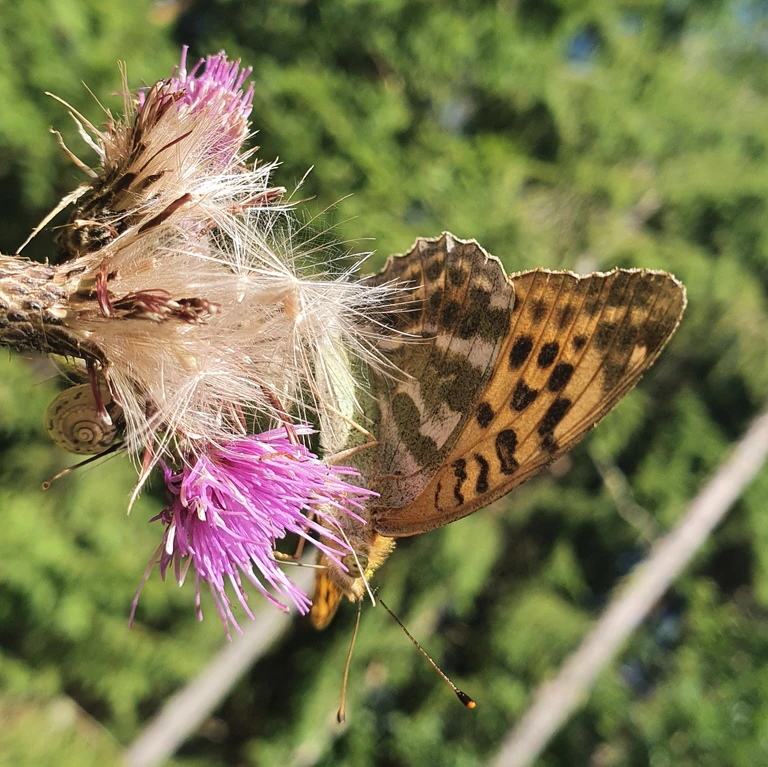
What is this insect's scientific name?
Argynnis paphia
